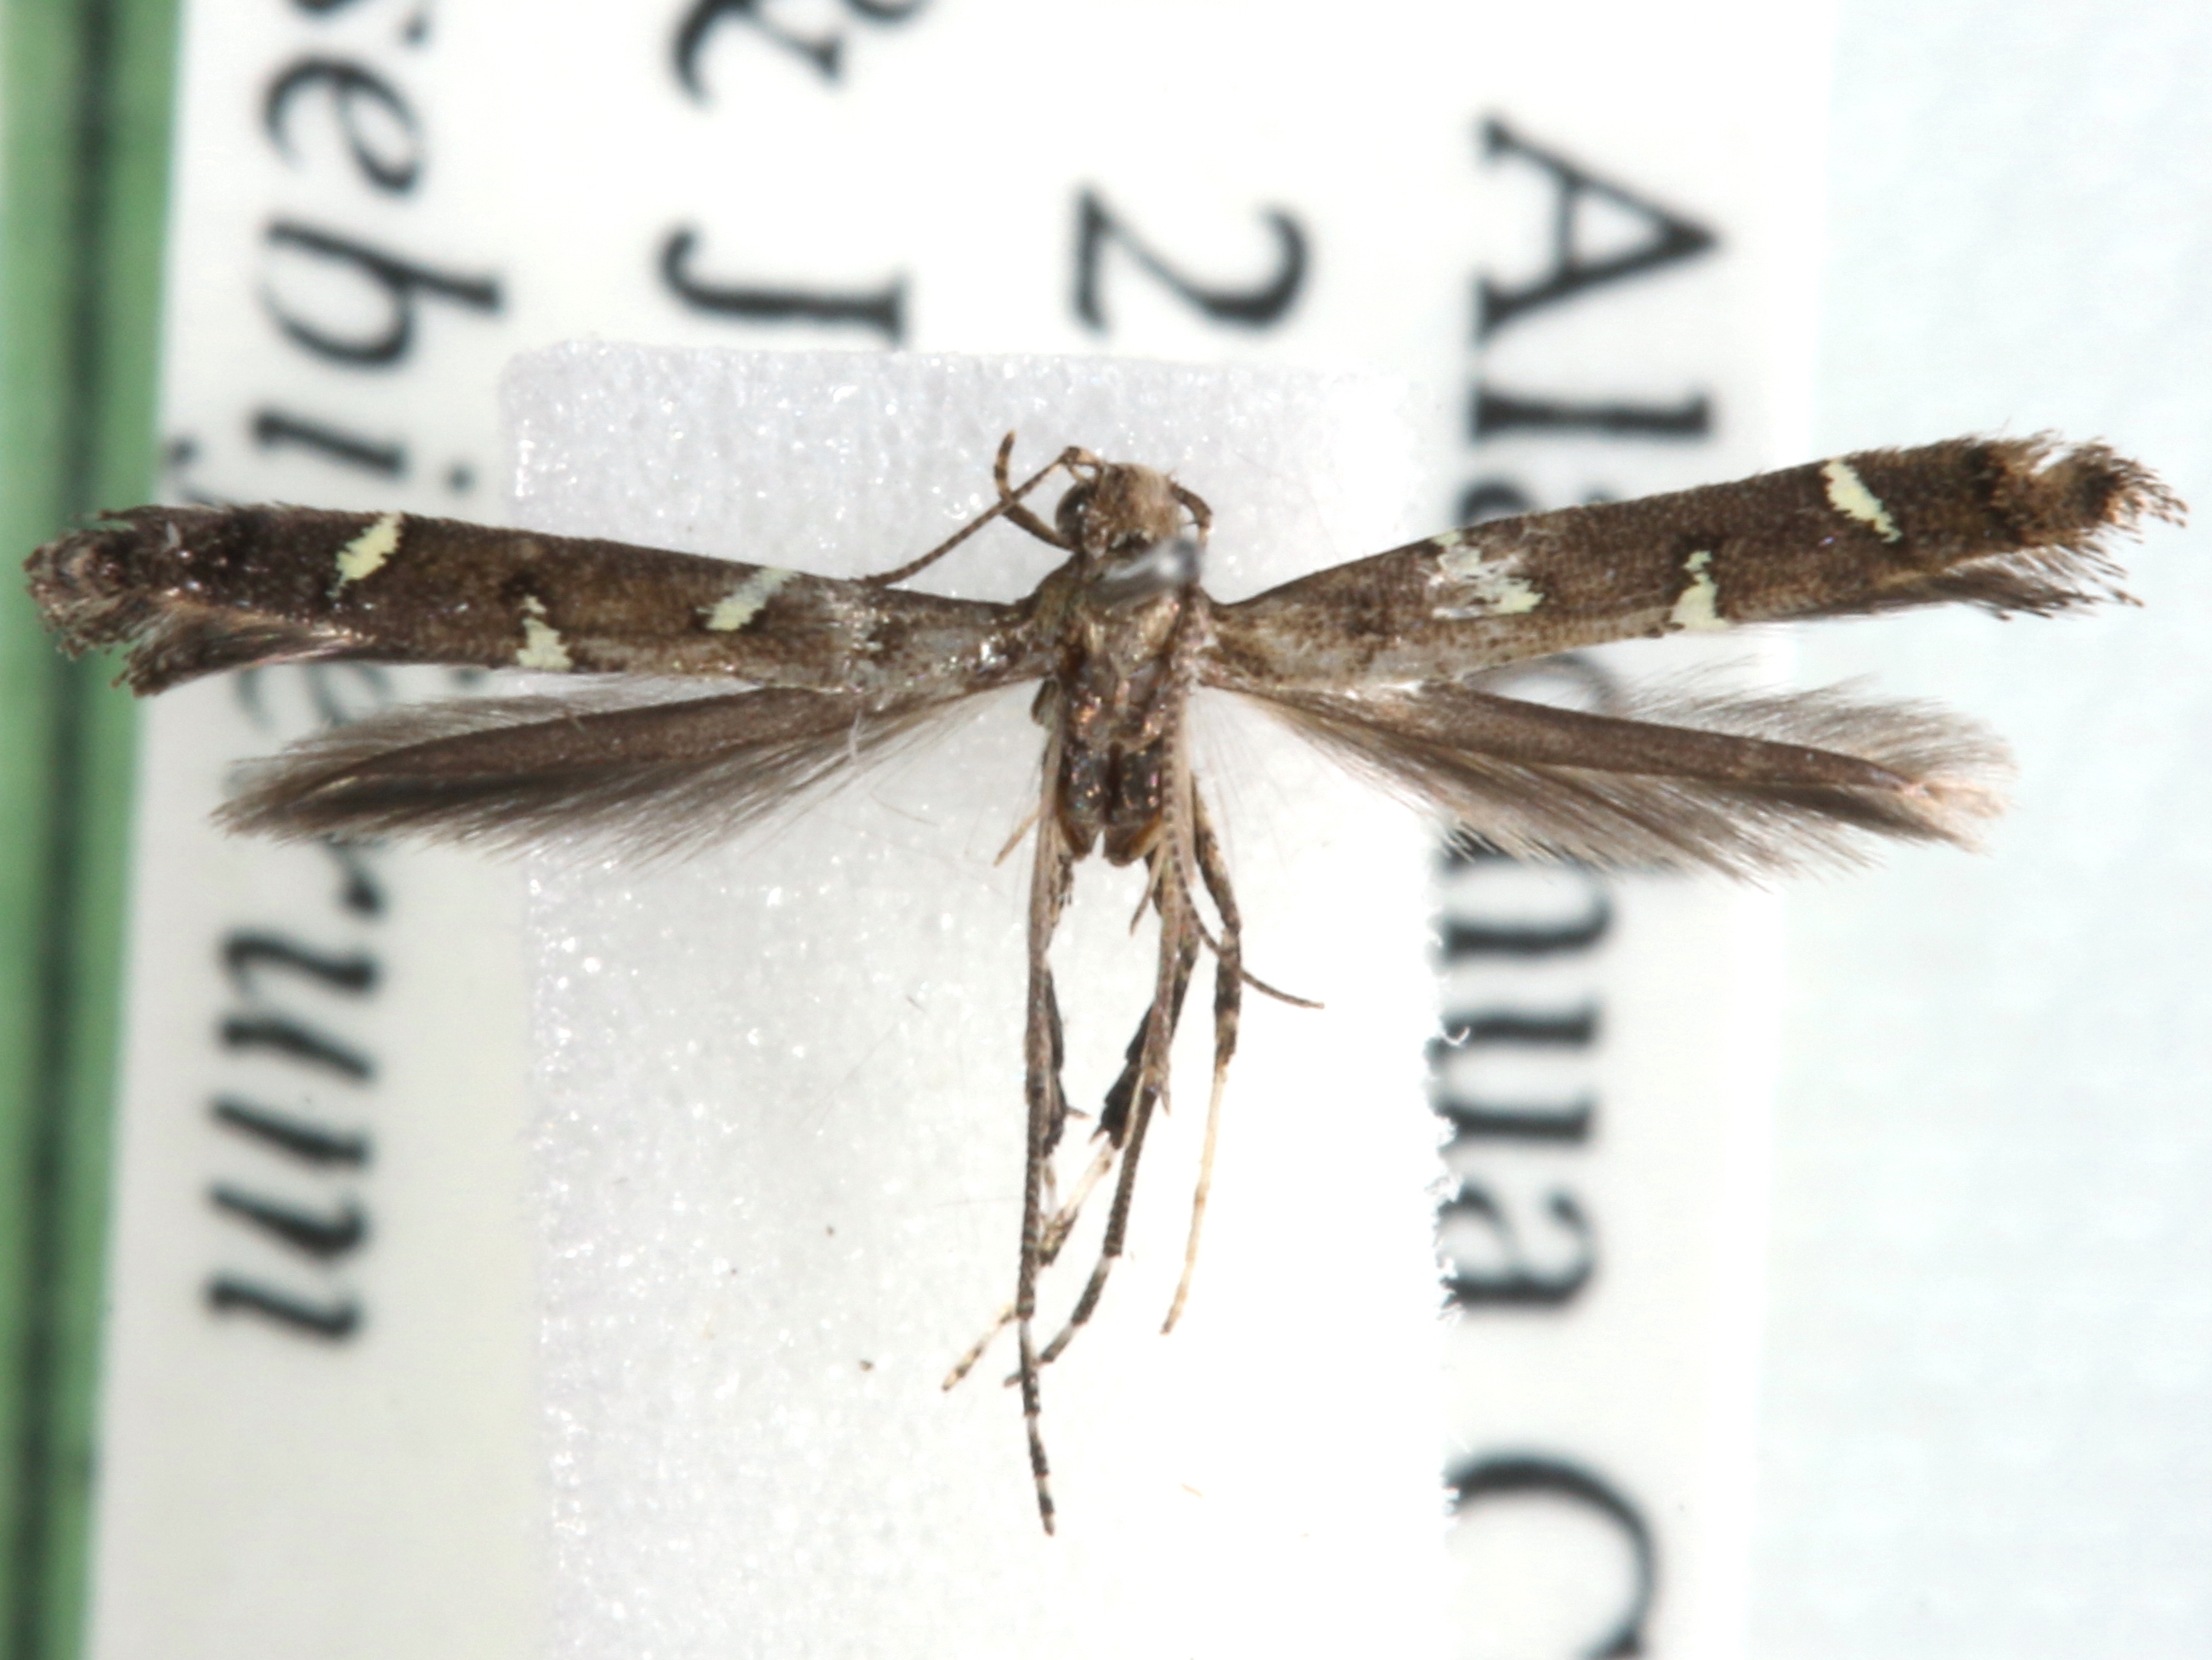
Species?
Caloptilia triadicae
